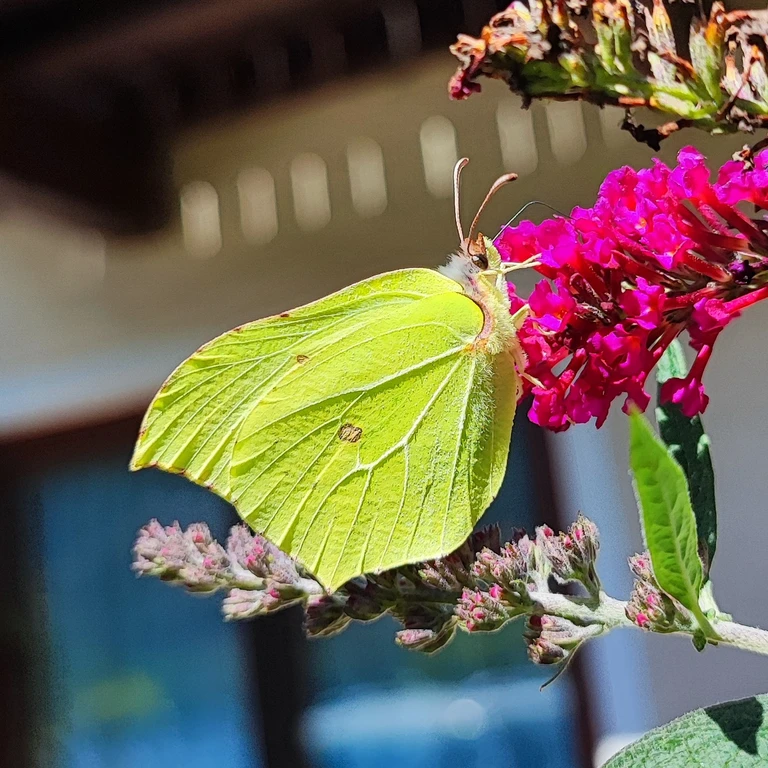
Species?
Gonepteryx rhamni
